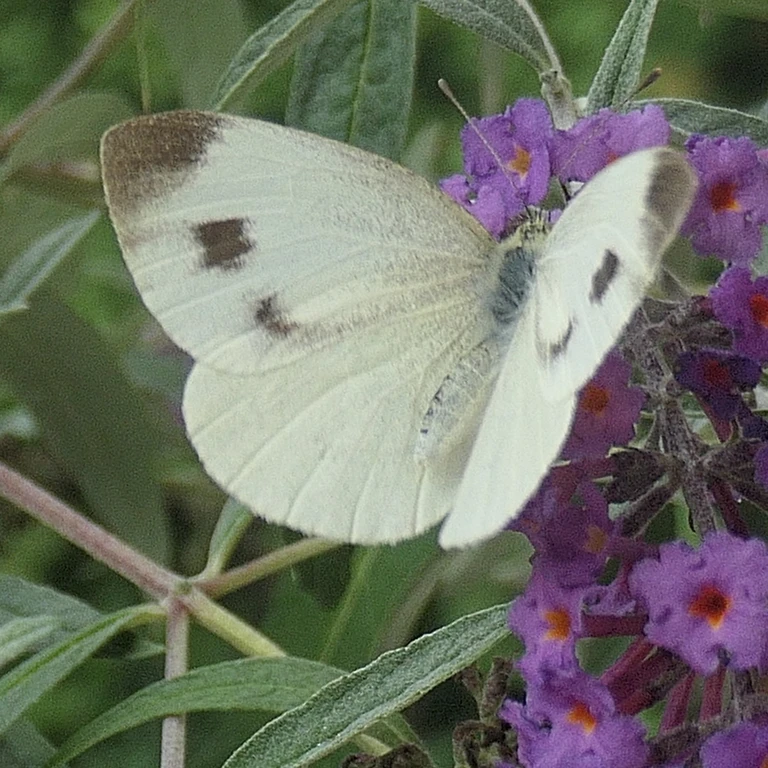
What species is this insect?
Pieris mannii
